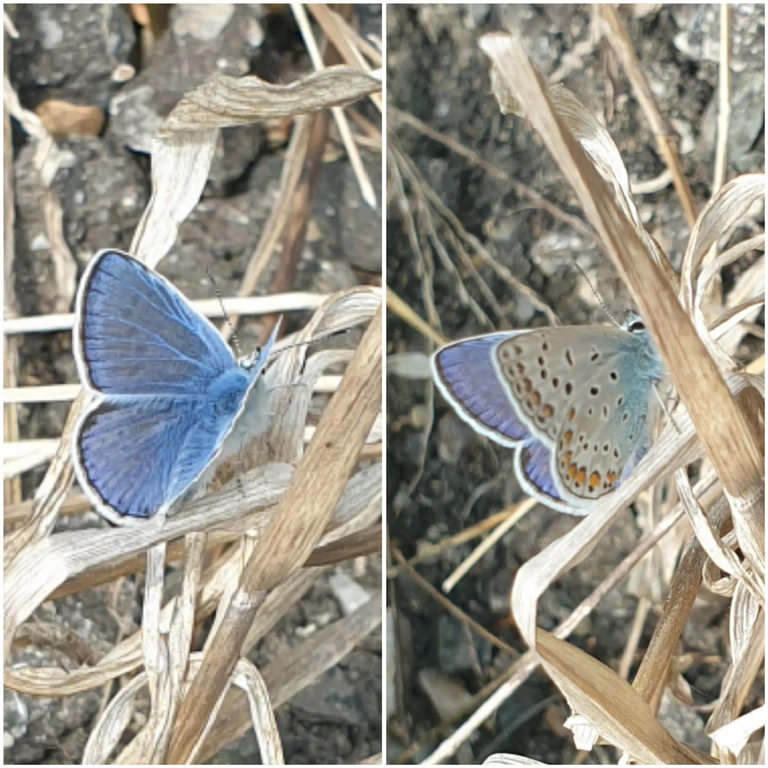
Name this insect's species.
Polyommatus icarus
